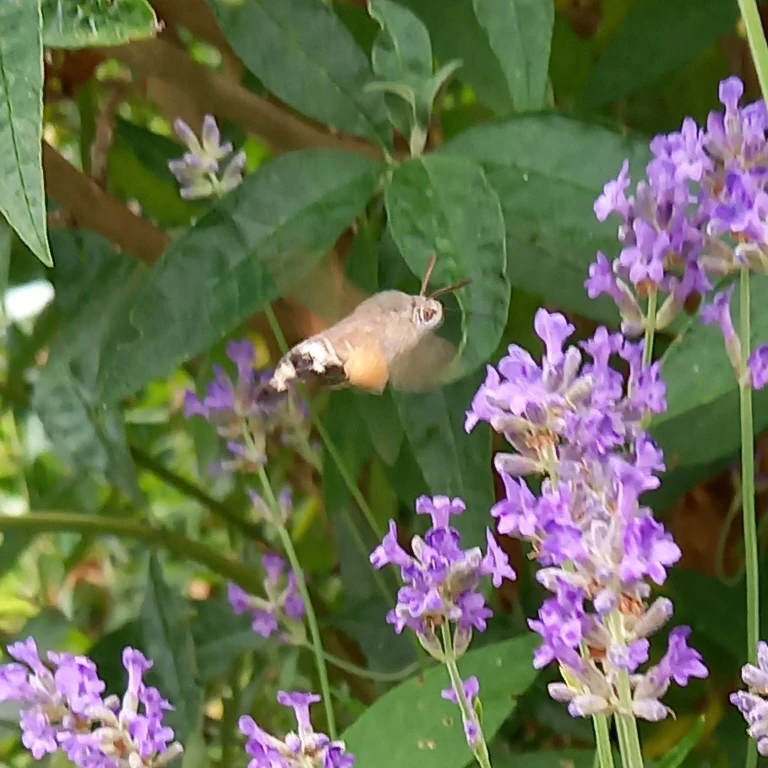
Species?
Macroglossum stellatarum
